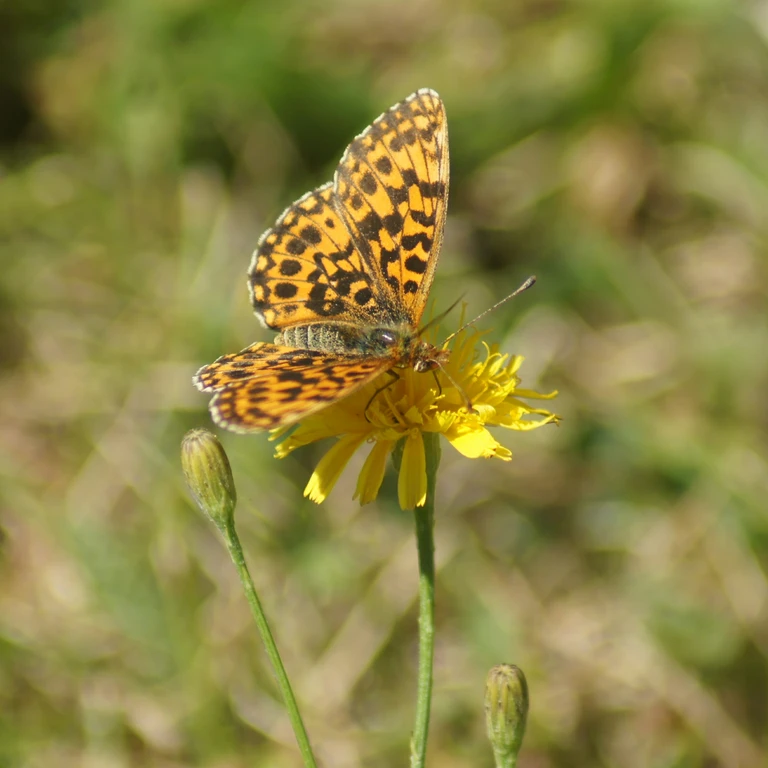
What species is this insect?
Boloria dia
